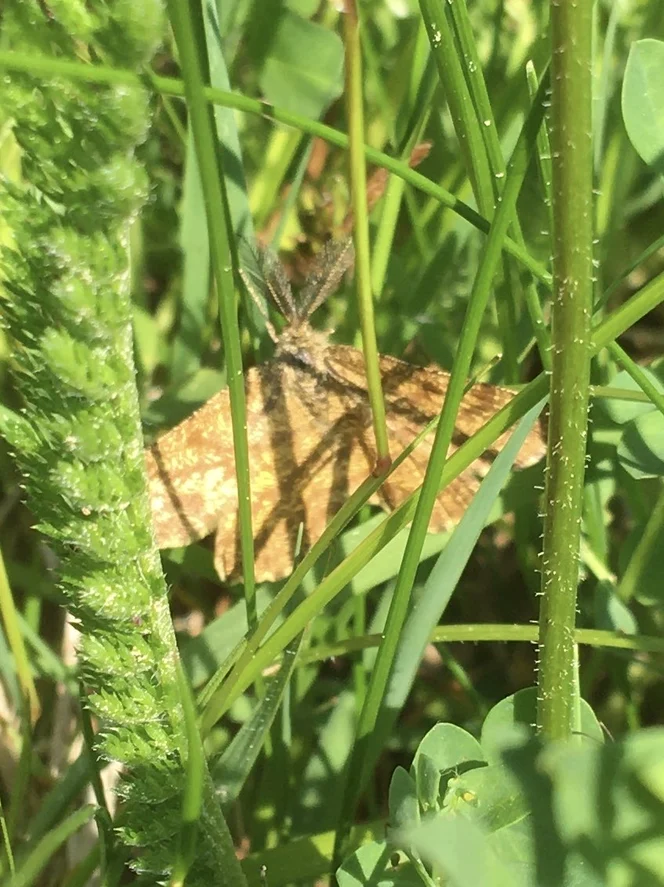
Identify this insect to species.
Ematurga atomaria
